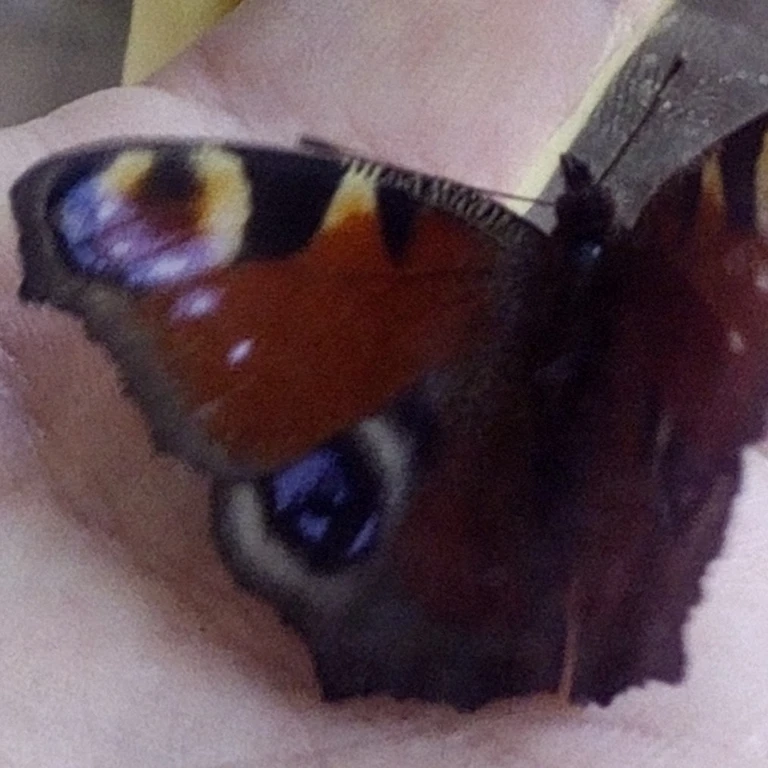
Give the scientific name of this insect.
Aglais io
